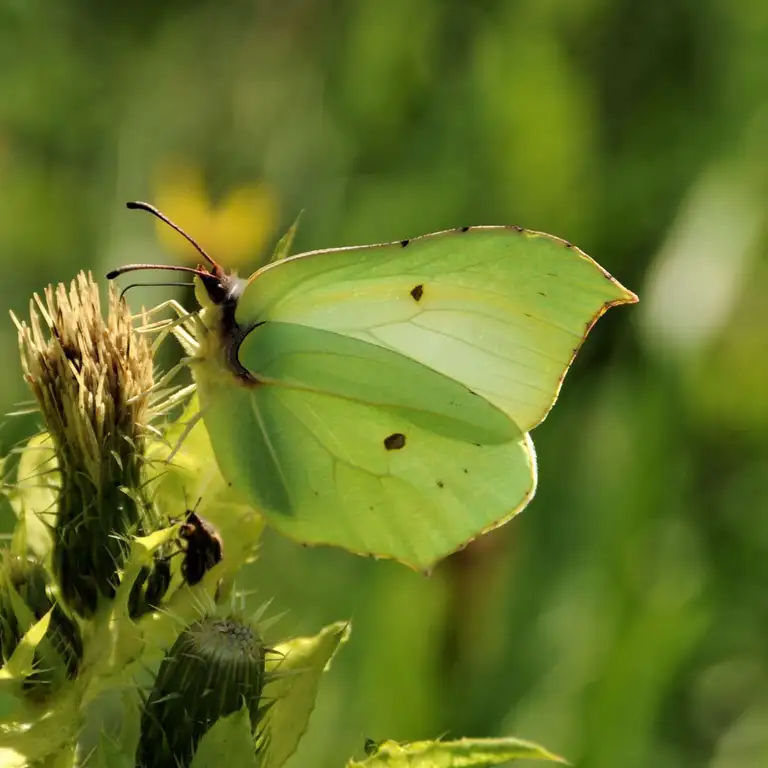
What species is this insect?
Gonepteryx rhamni
